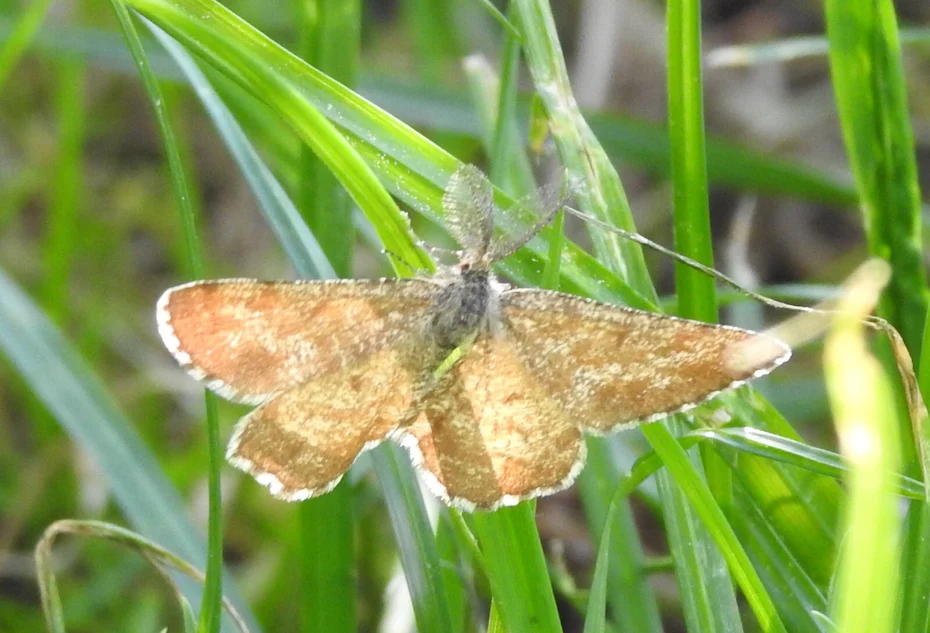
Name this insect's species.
Ematurga atomaria
